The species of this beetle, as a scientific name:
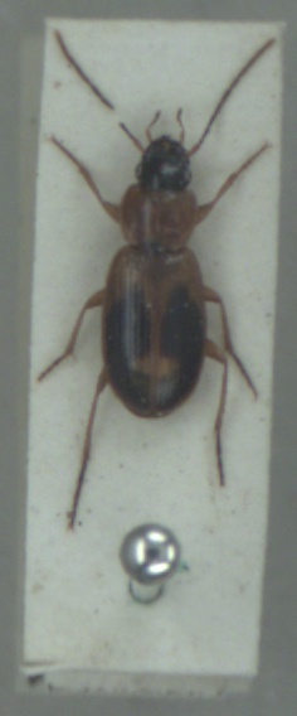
Badister bullatus
